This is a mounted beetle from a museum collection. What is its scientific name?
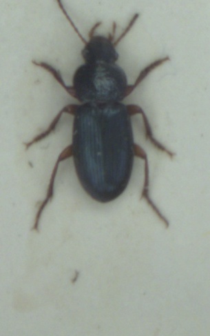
Ophonus azureus
